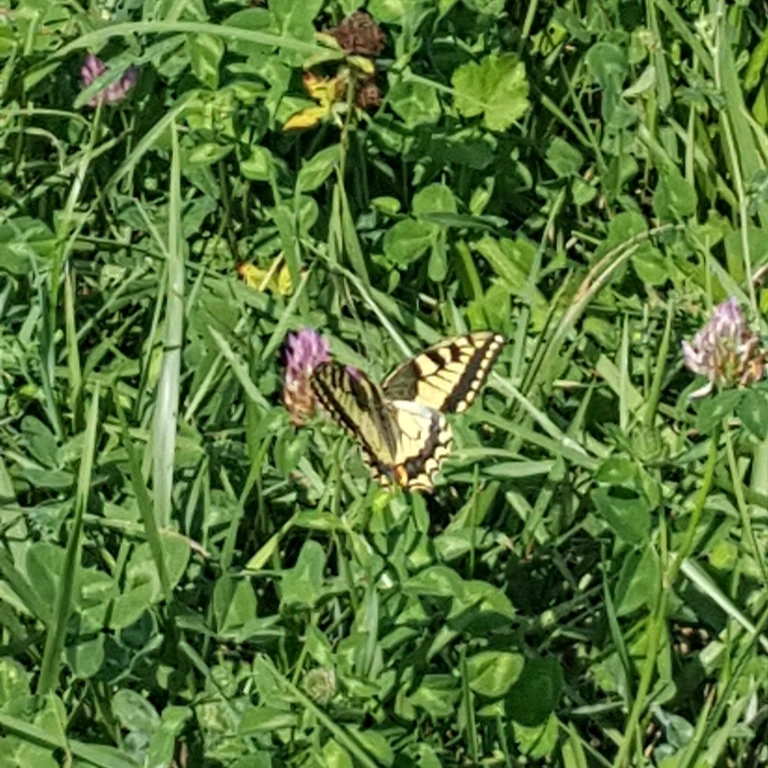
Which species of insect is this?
Papilio machaon
